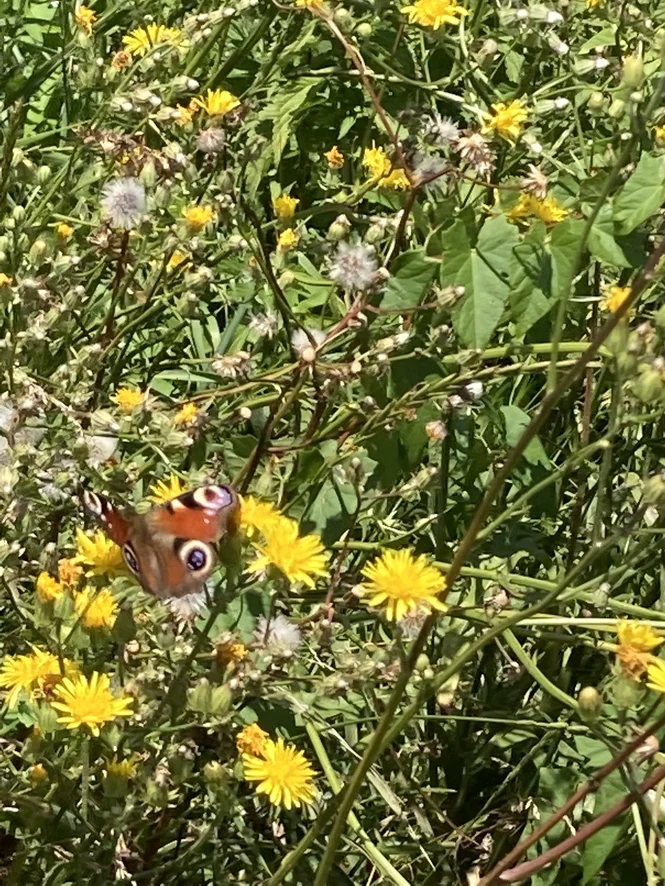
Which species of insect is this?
Aglais io
